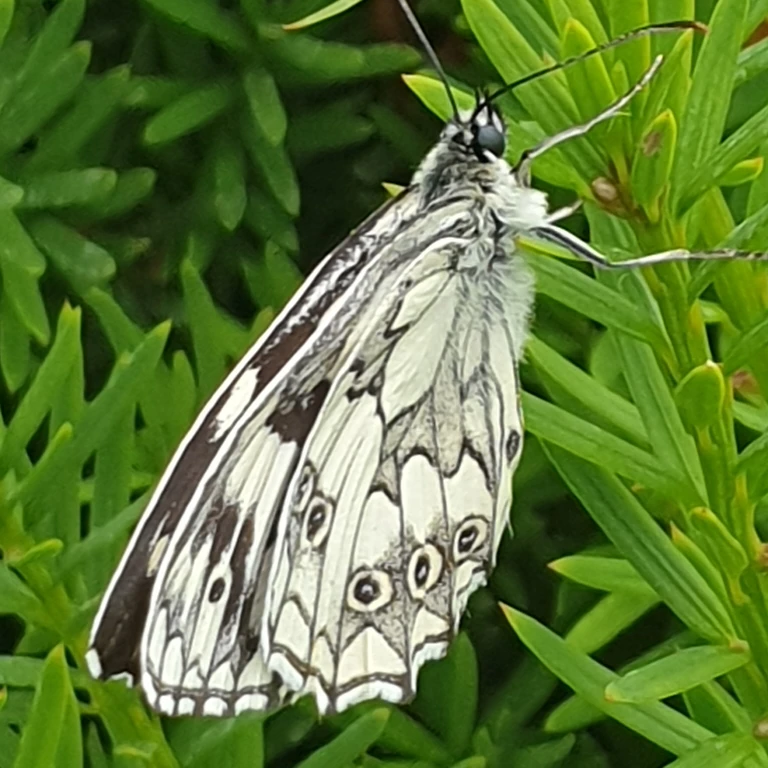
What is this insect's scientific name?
Melanargia galathea
